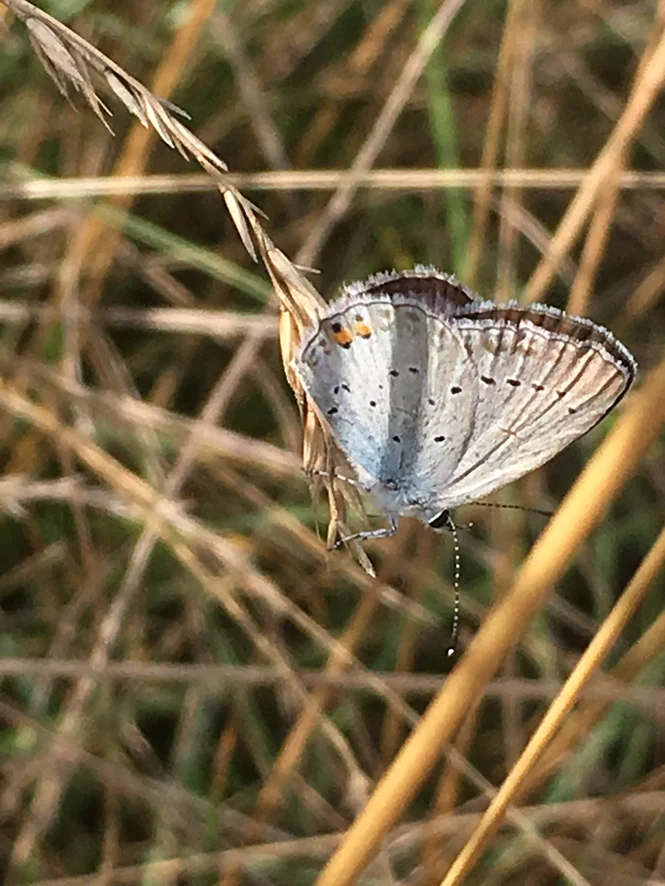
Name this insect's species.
Cupido argiades (also Elkalyce argiades)
